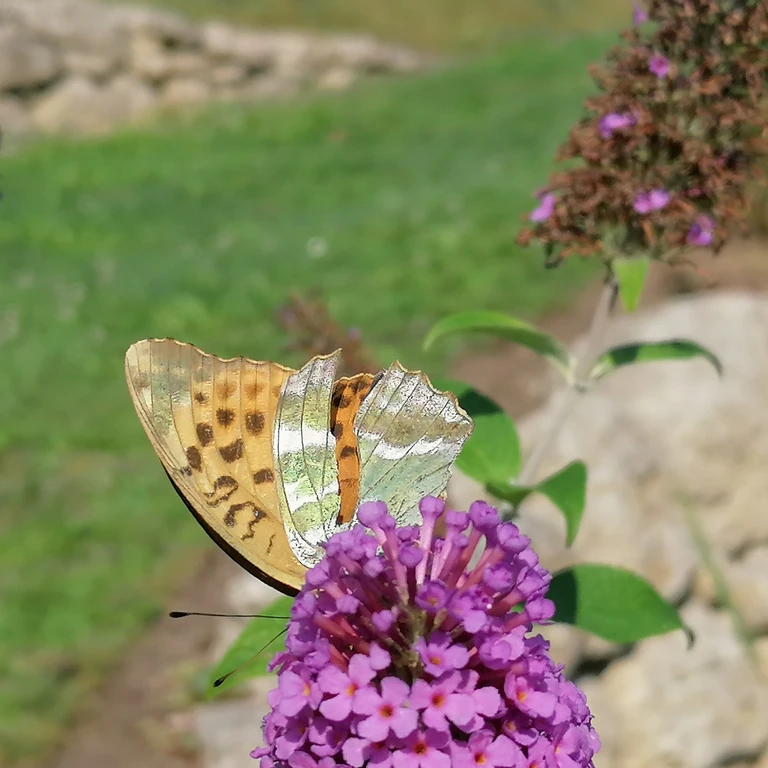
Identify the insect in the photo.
Argynnis paphia
